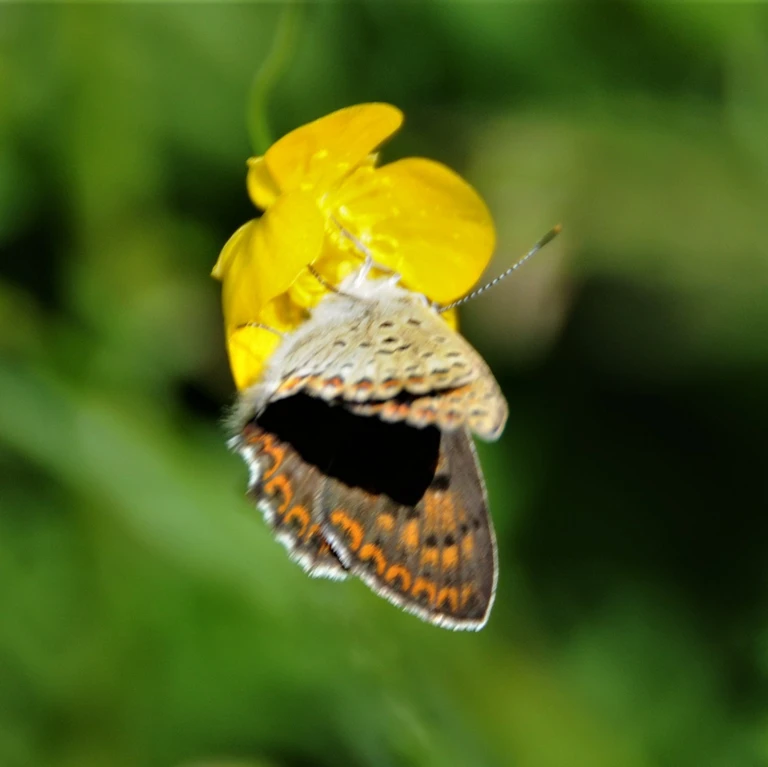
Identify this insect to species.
Lycaena tityrus (also Loweia tityrus)
